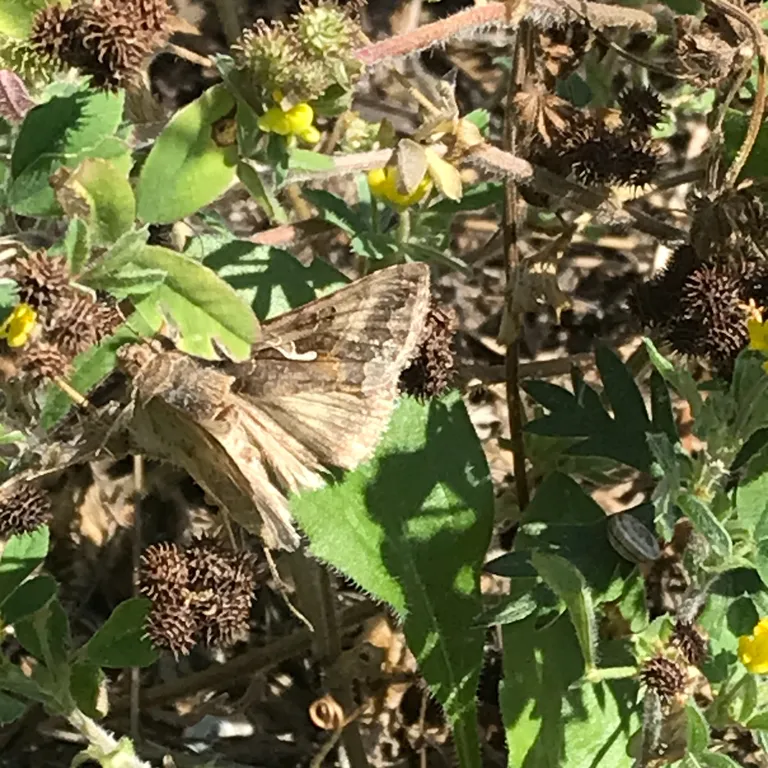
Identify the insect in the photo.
Autographa gamma
